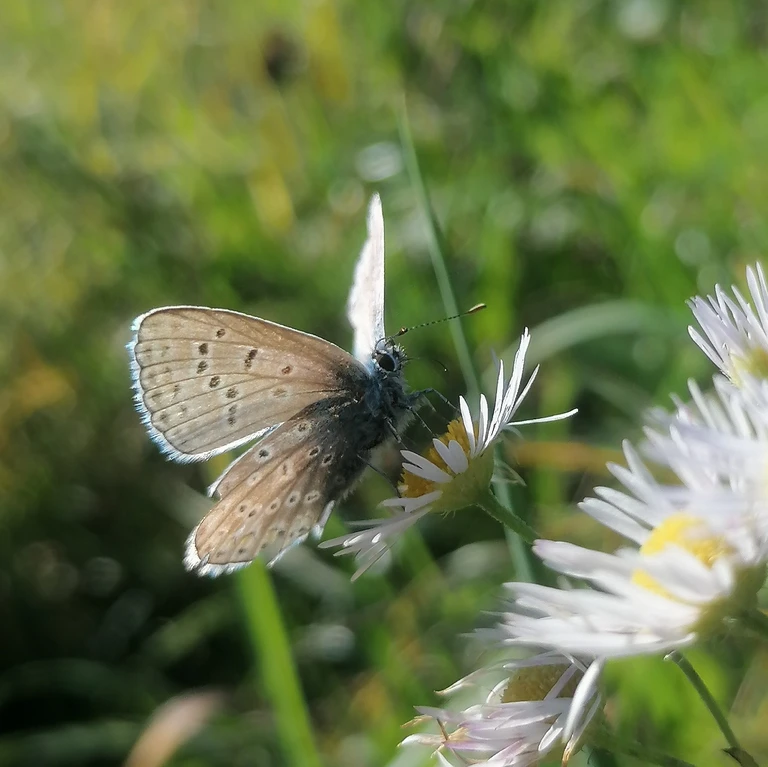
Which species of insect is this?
Polyommatus icarus
